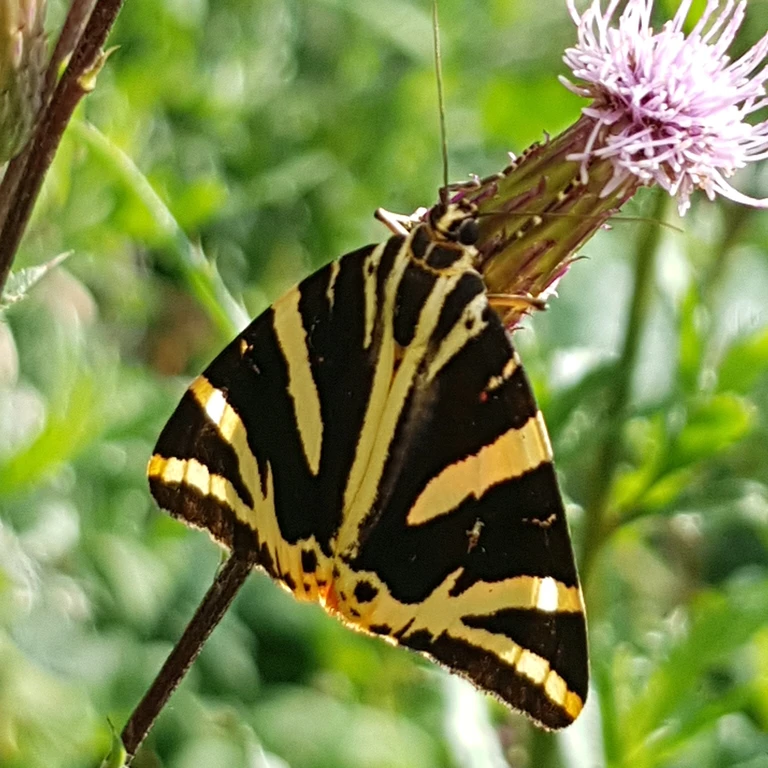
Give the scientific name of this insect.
Euplagia quadripunctaria
